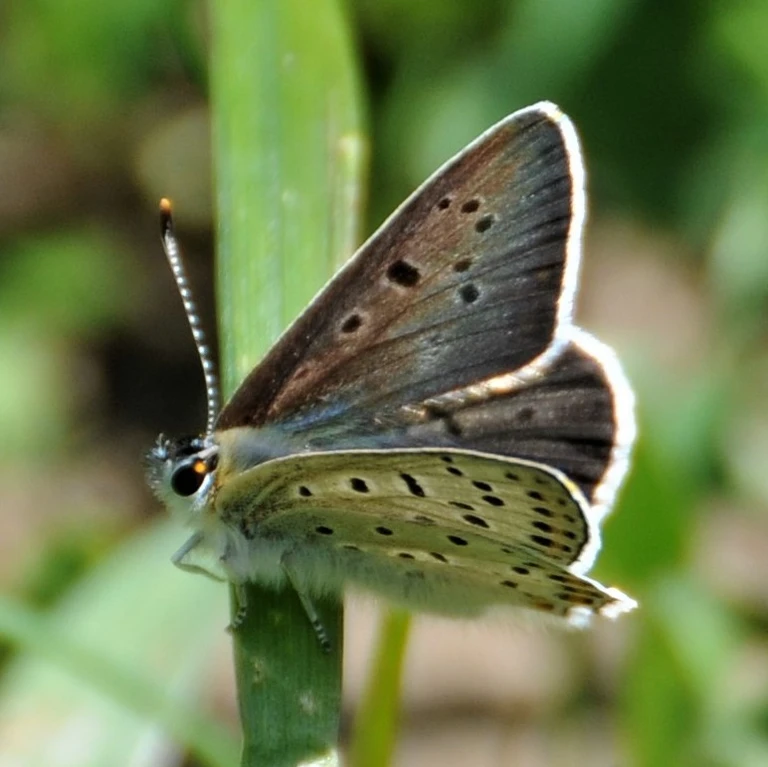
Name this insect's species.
Lycaena tityrus (also Loweia tityrus)
